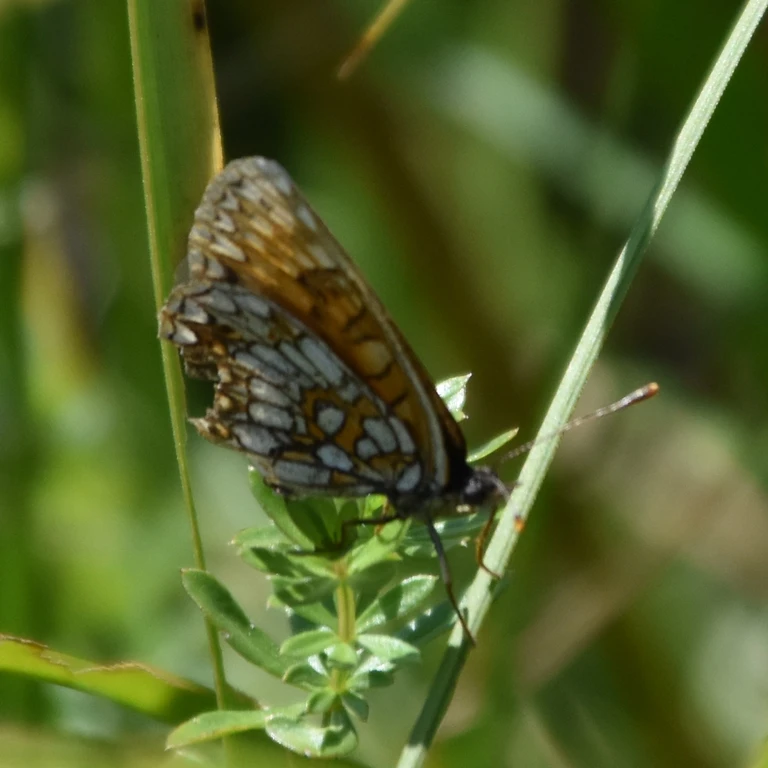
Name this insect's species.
Melitaea diamina
